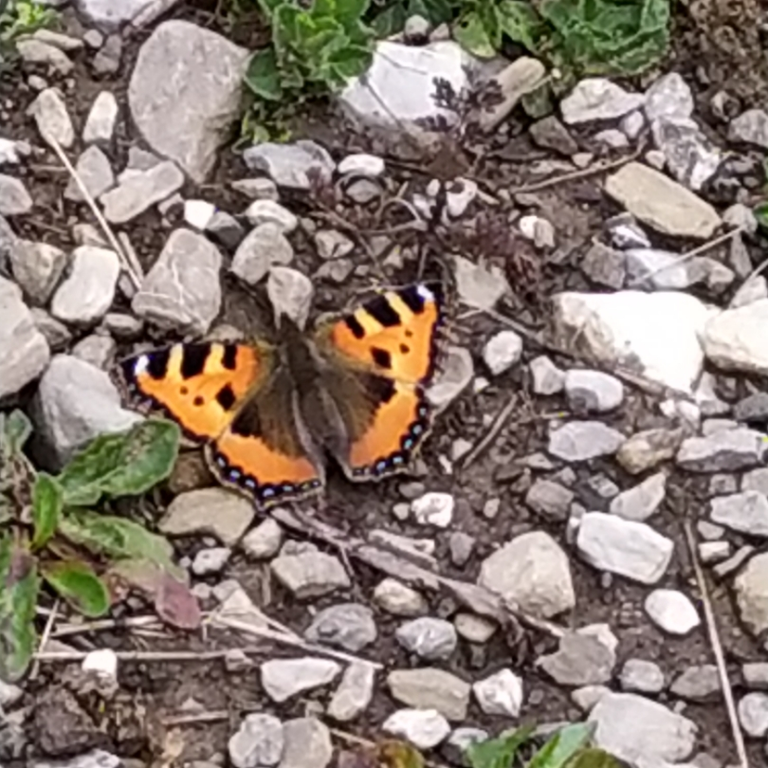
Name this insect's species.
Aglais urticae
